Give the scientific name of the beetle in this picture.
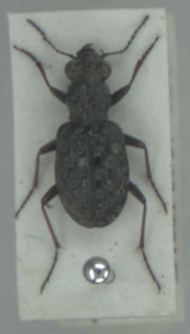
Elaphrus cupreus
